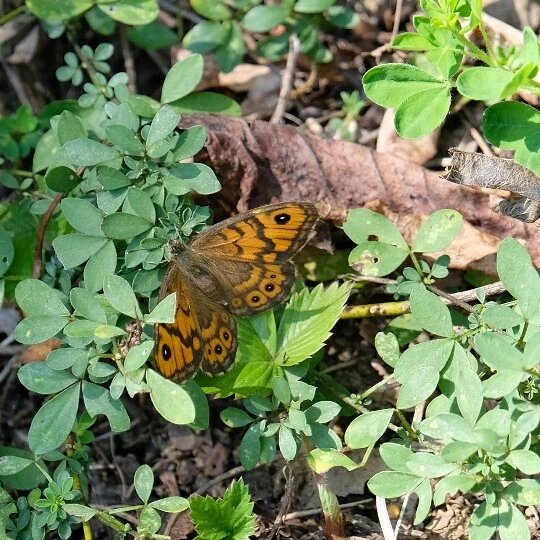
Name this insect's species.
Lasiommata megera (also Pararge megera)
